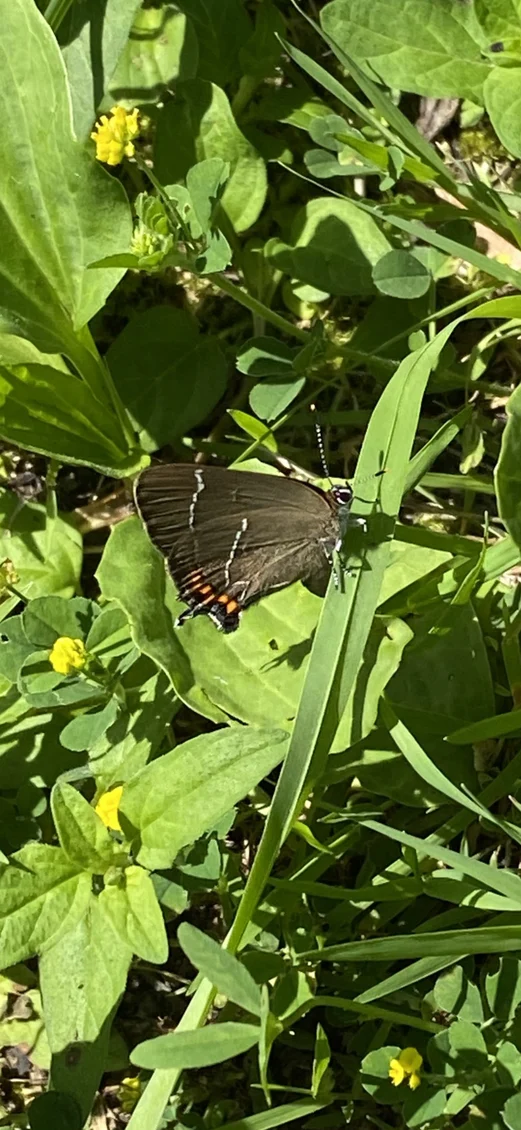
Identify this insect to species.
Satyrium w-album
